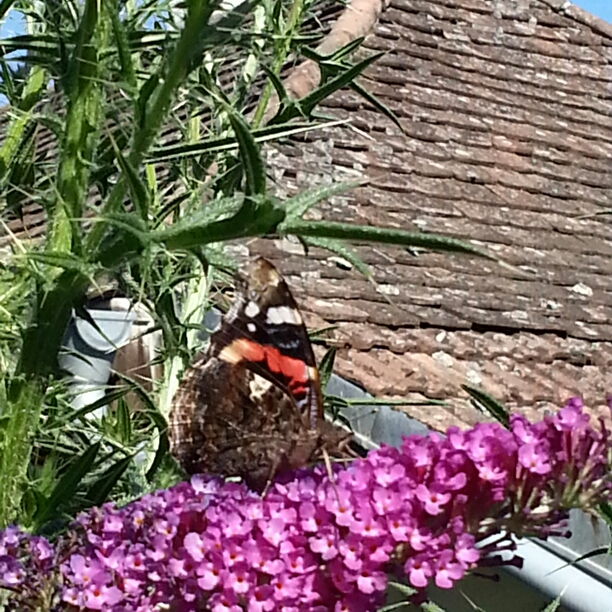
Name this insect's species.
Vanessa atalanta
